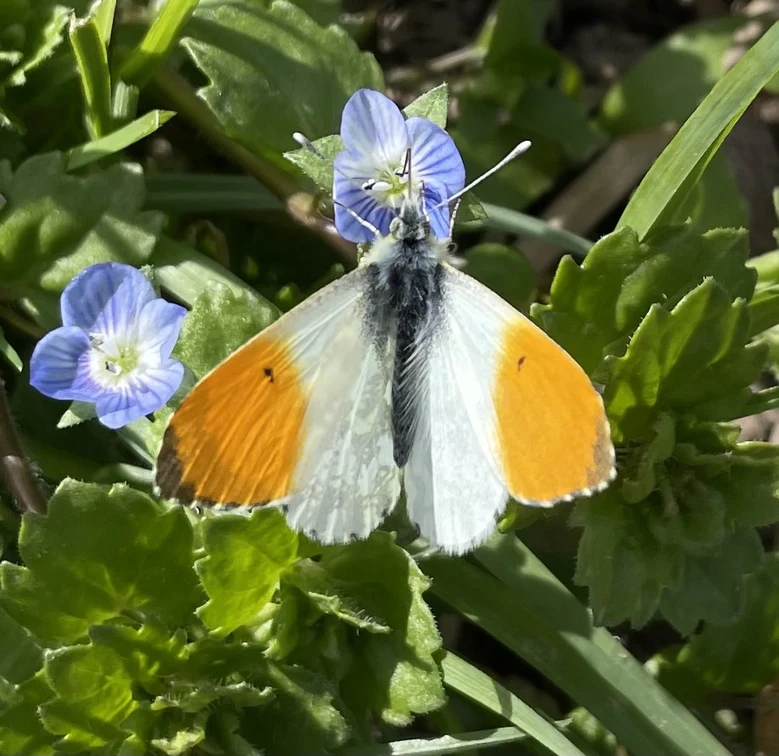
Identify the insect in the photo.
Anthocharis cardamines
